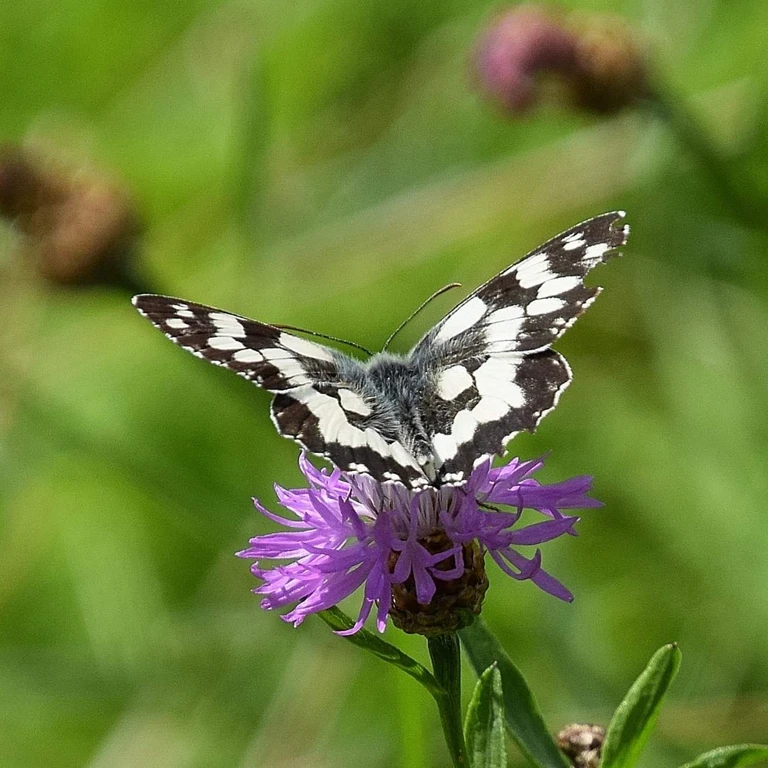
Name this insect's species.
Melanargia galathea
